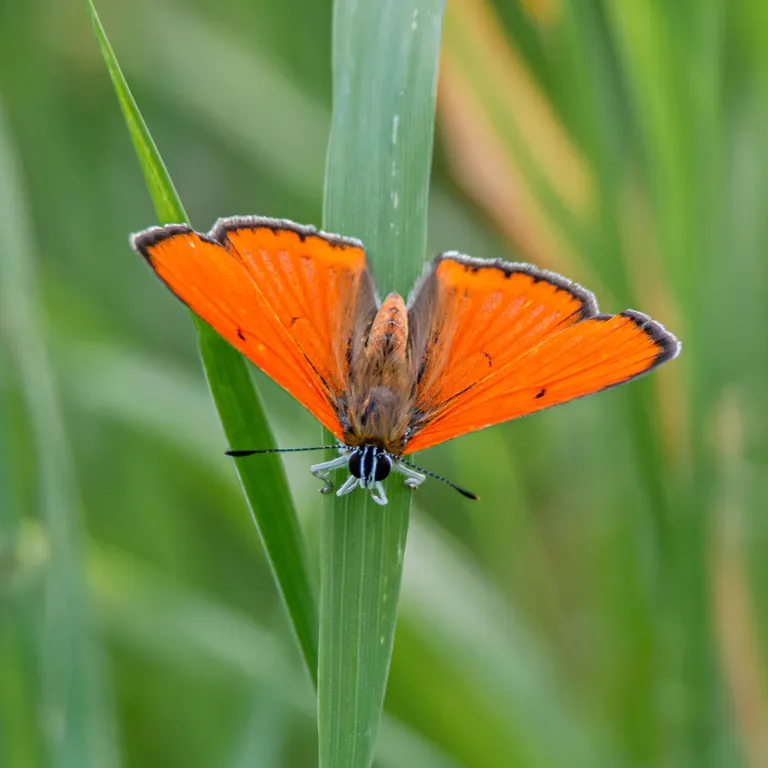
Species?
Lycaena dispar
